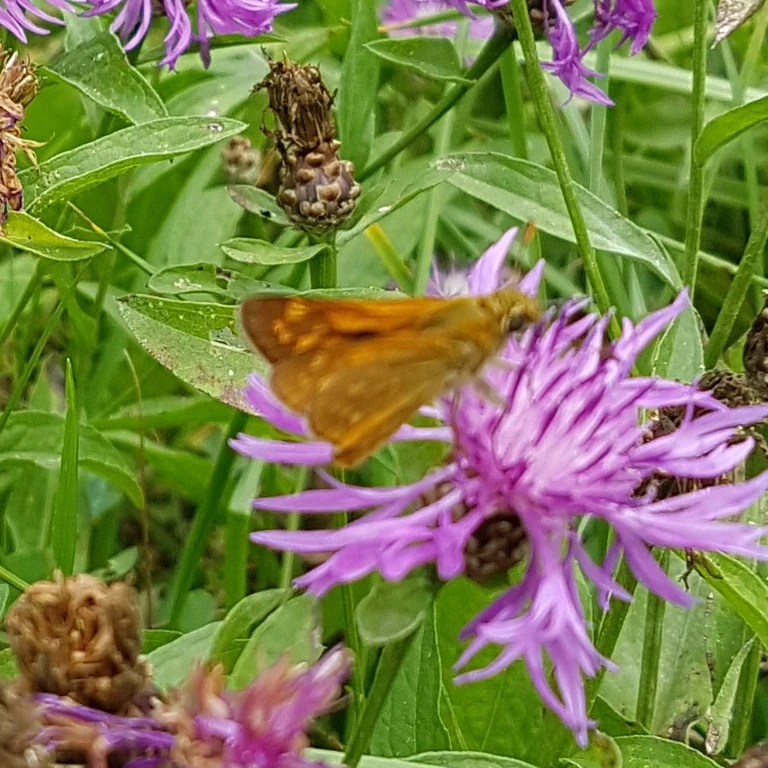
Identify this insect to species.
Ochlodes sylvanus (also Ochlodes venata)
